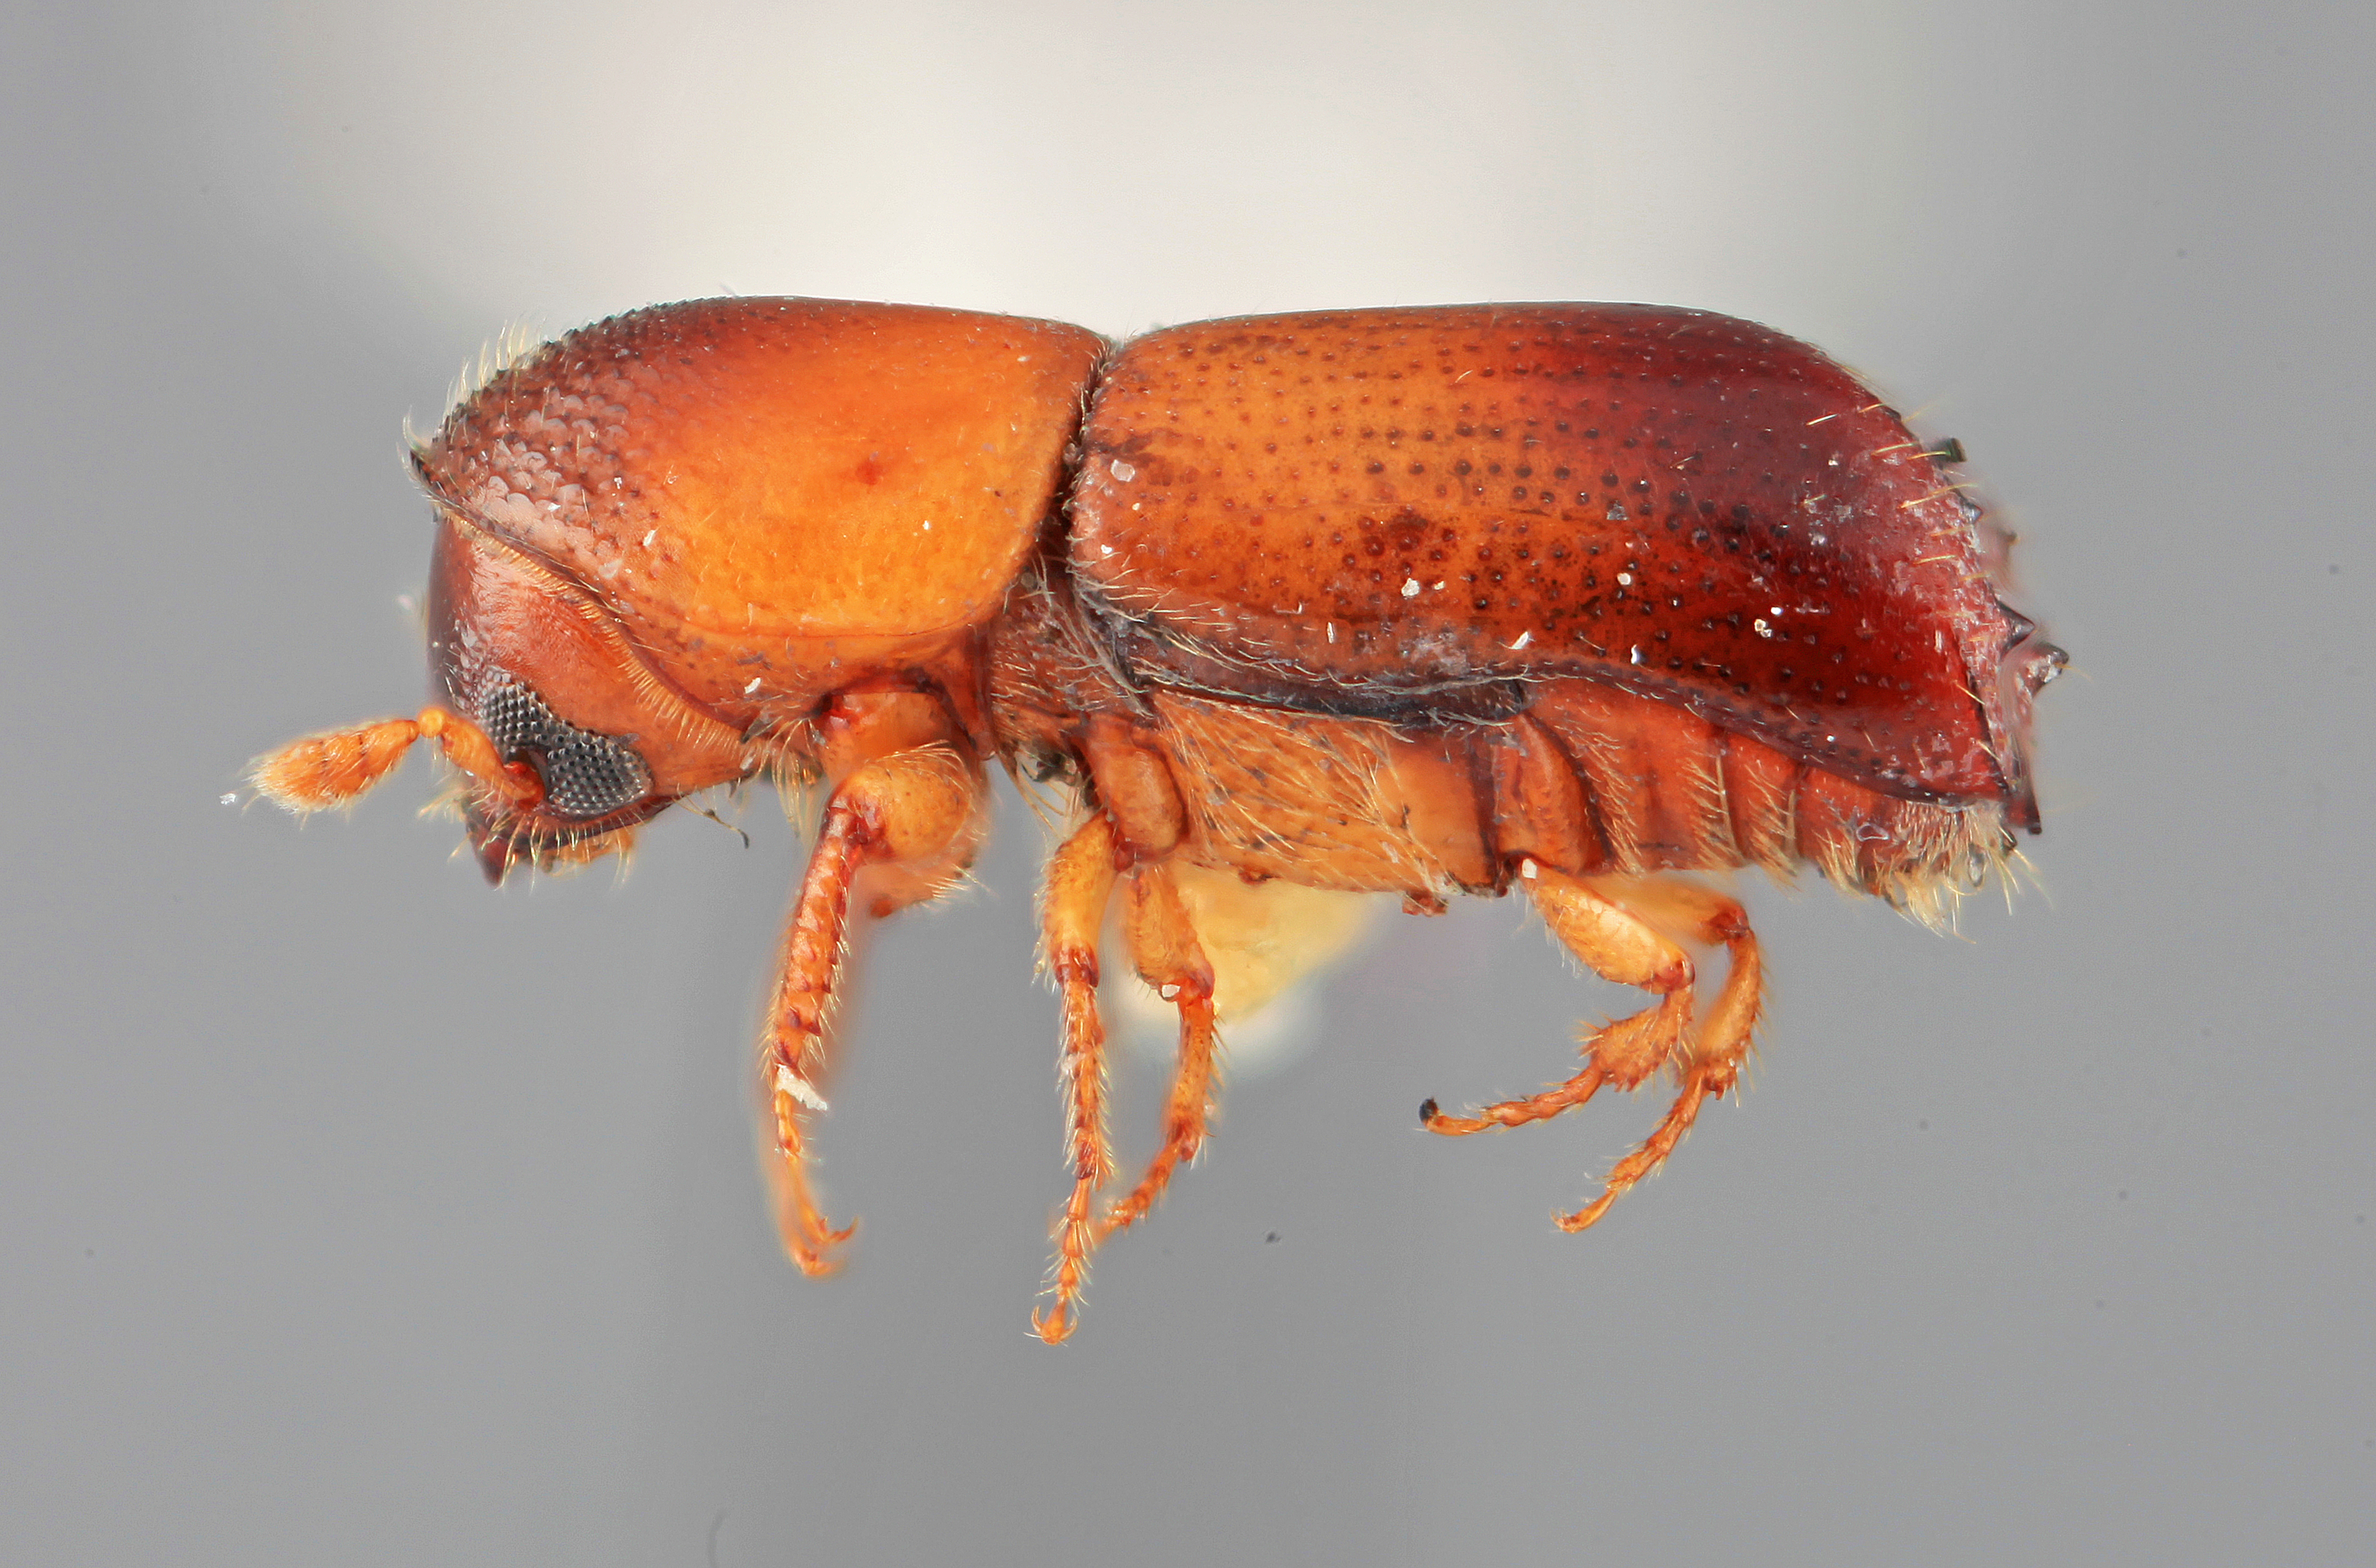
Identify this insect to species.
Monarthrum subgranulatum
